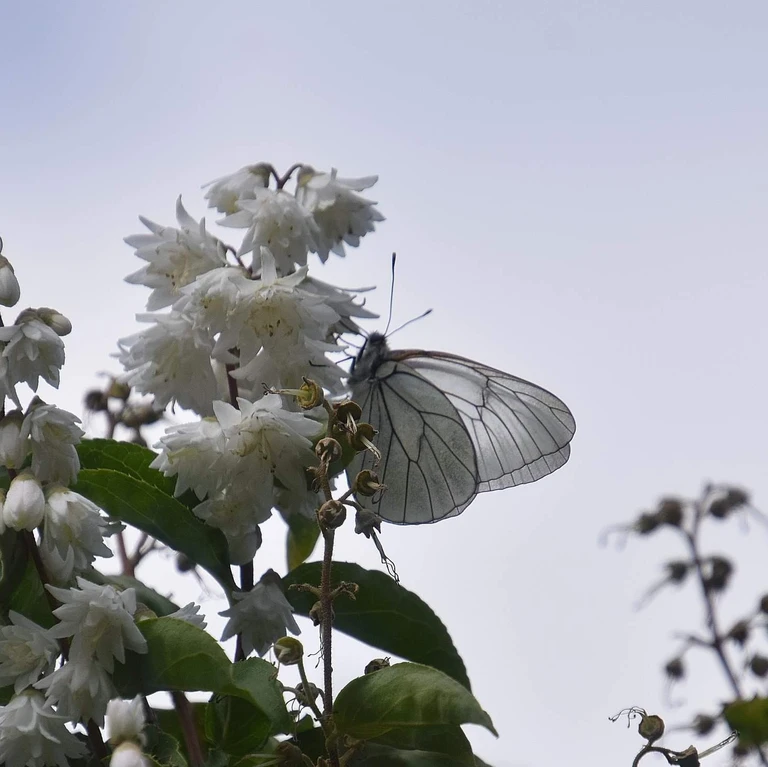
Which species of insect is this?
Aporia crataegi
